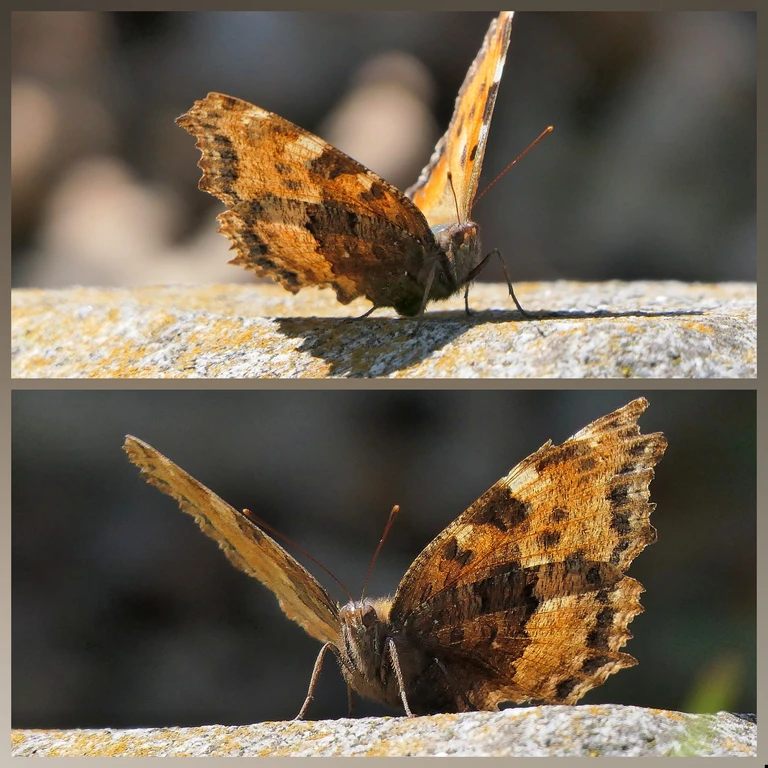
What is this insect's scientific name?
Nymphalis polychloros
